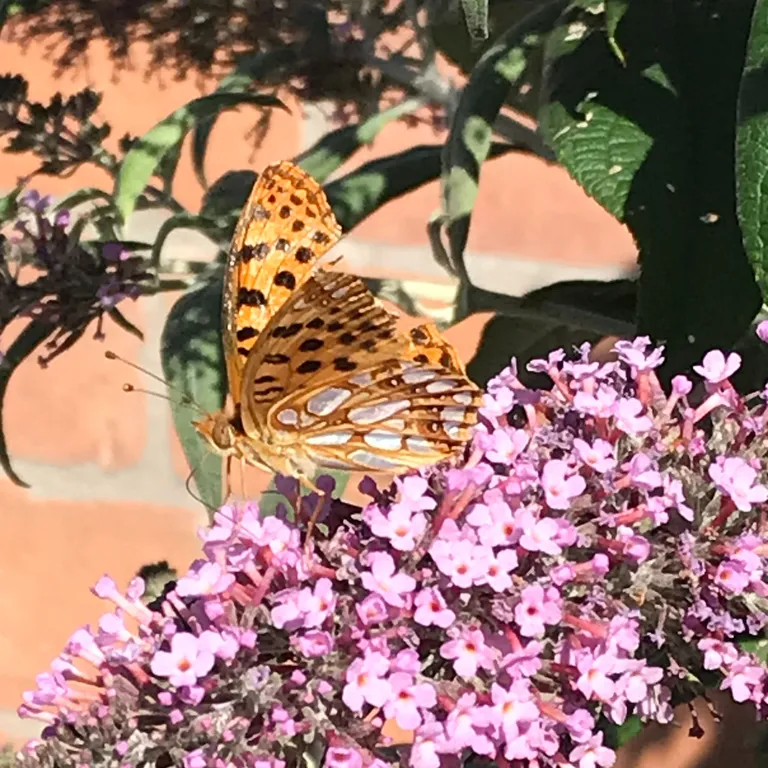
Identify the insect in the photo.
Issoria lathonia
